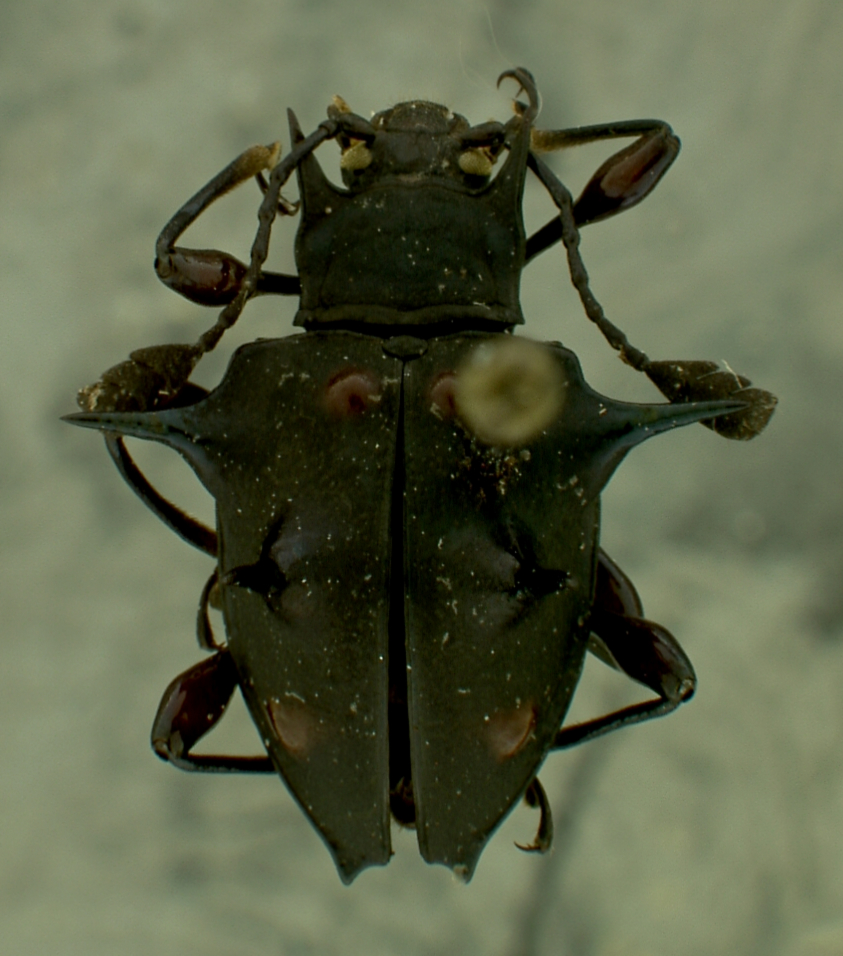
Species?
Amphisternus nigrellus
